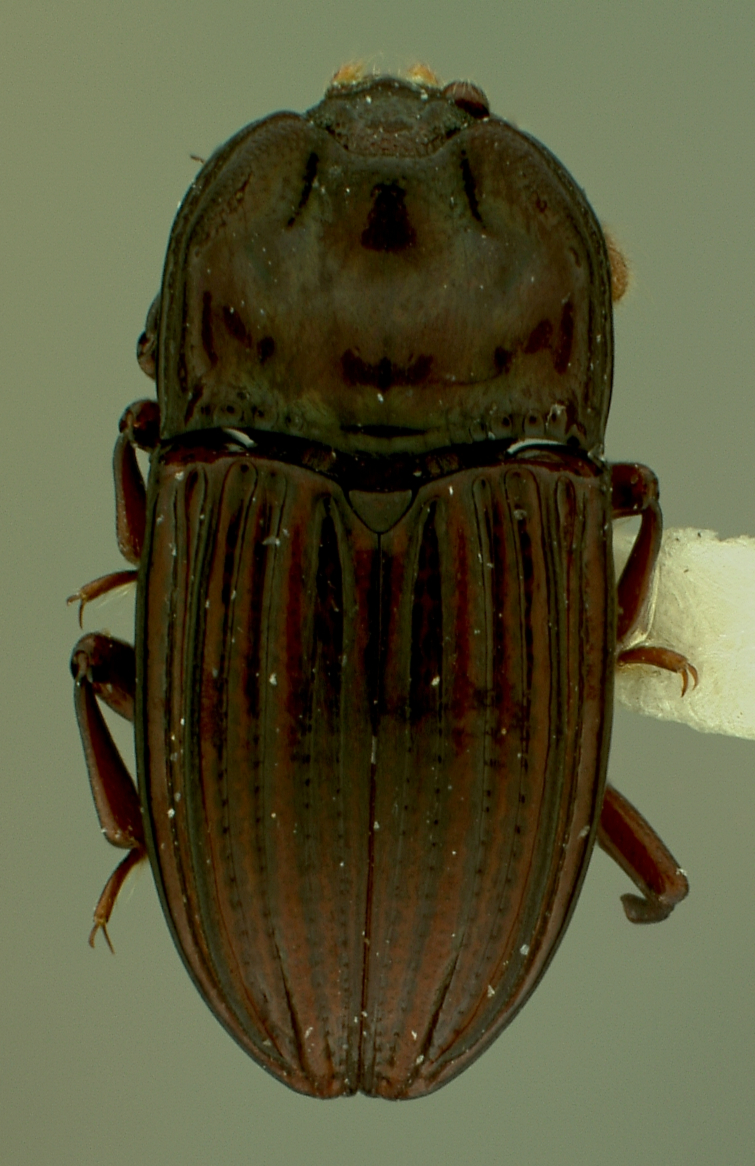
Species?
Suakokoia striata
